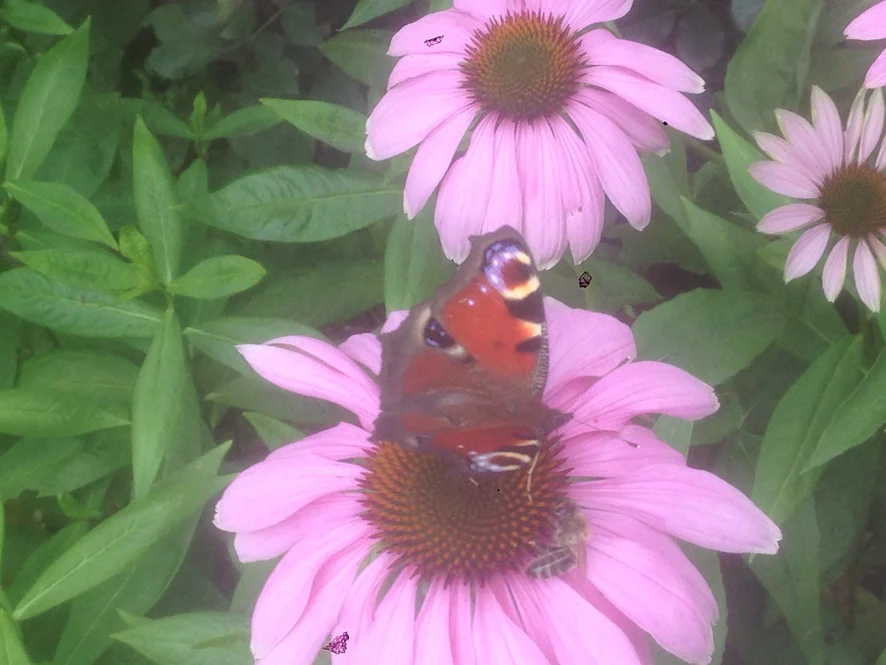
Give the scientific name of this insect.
Aglais io
